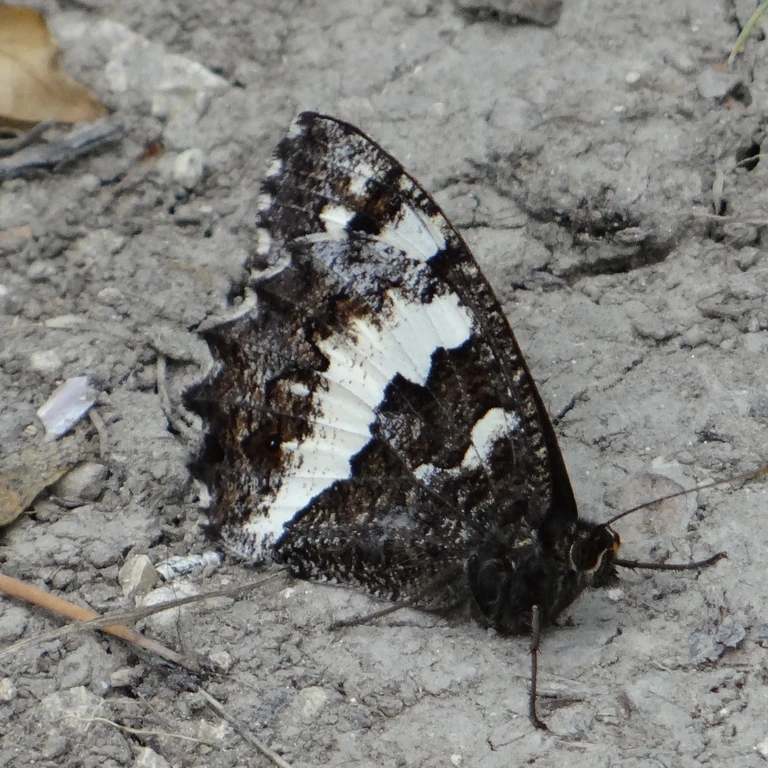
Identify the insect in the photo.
Brintesia circe
